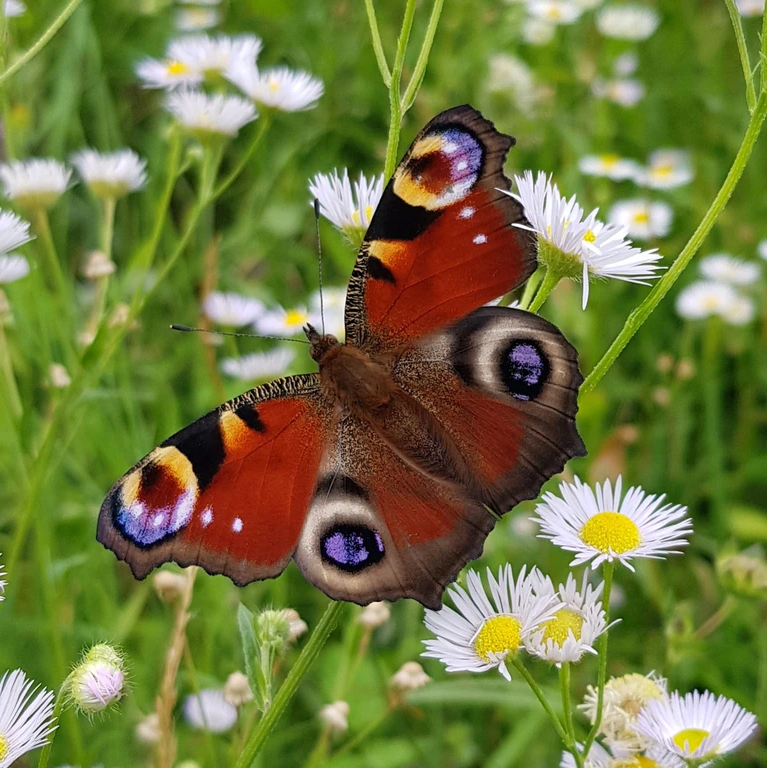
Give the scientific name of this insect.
Aglais io
